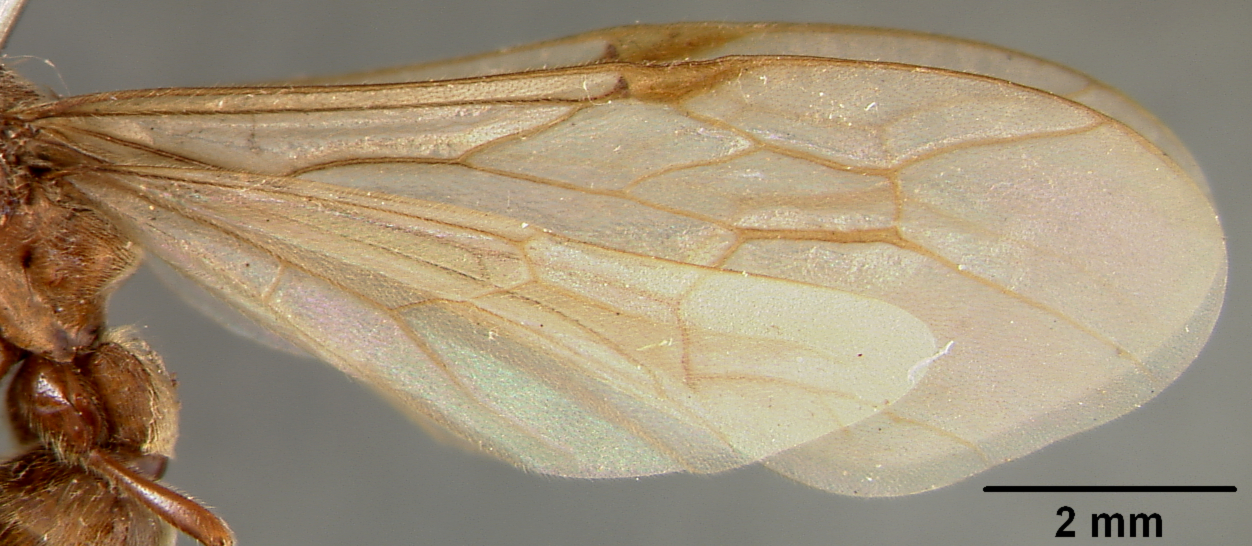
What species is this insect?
Neivamyrmex piraticus
